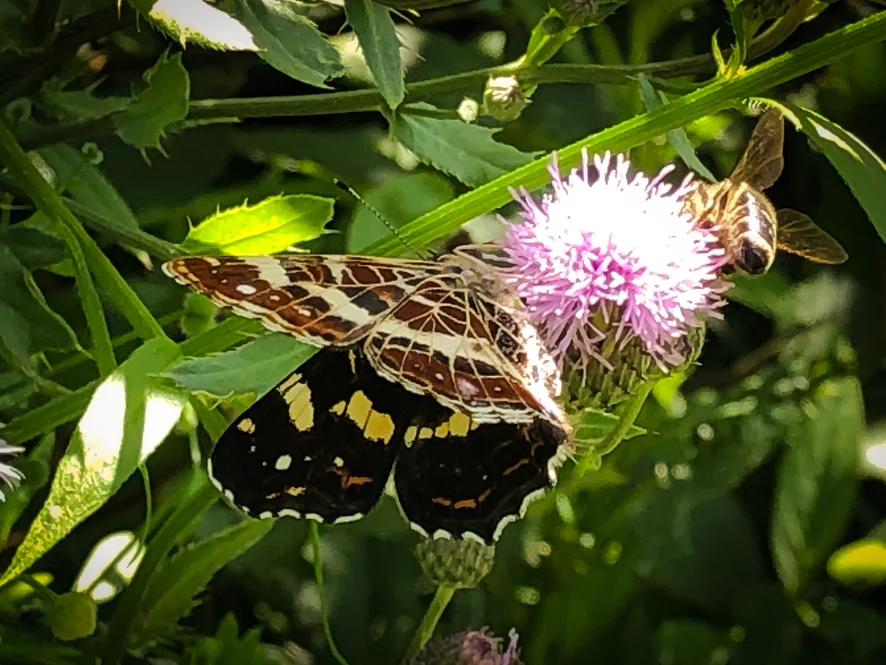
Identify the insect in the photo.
Araschnia levana
